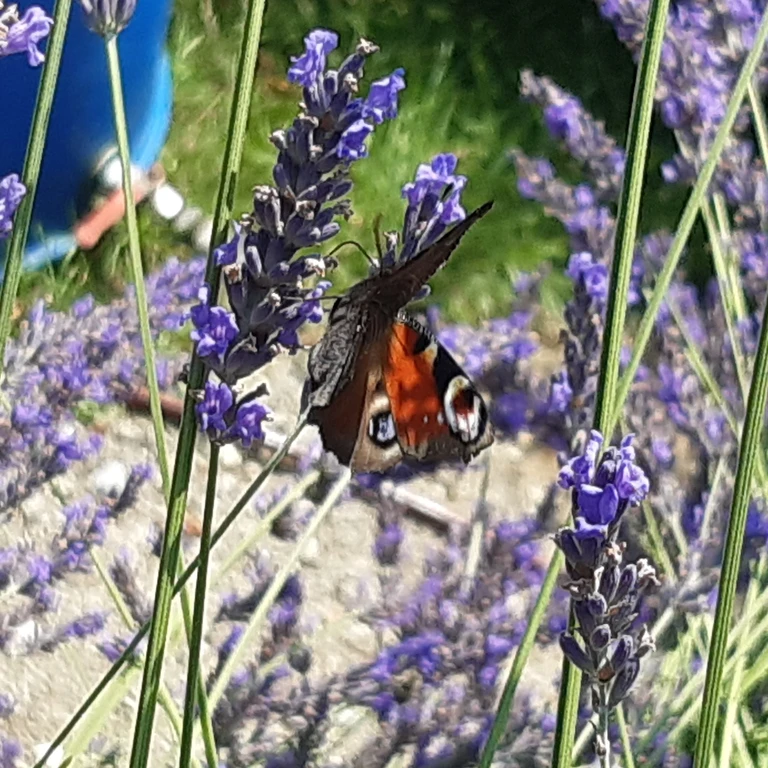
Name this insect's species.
Aglais io
